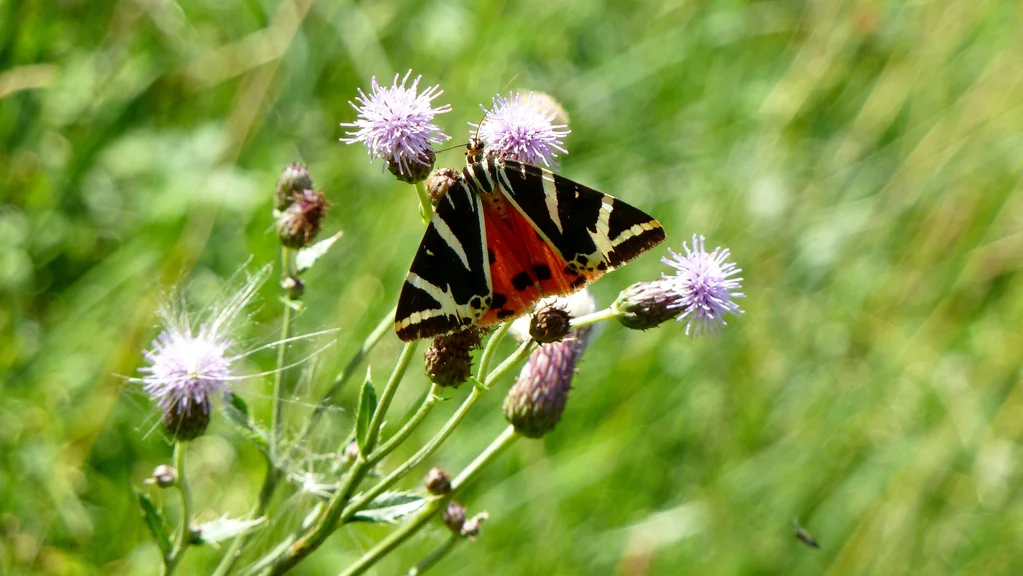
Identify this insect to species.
Euplagia quadripunctaria
